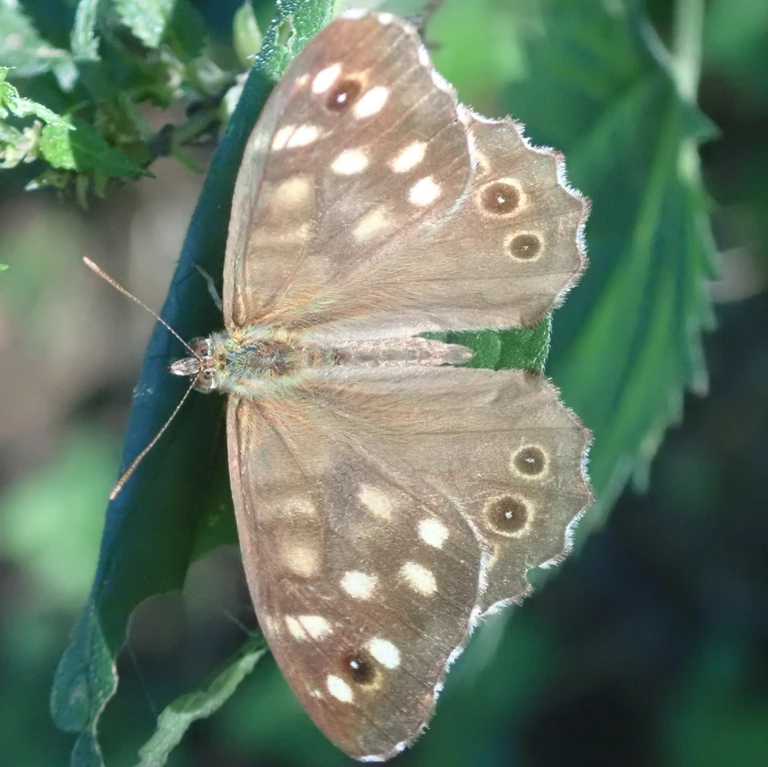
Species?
Pararge aegeria
